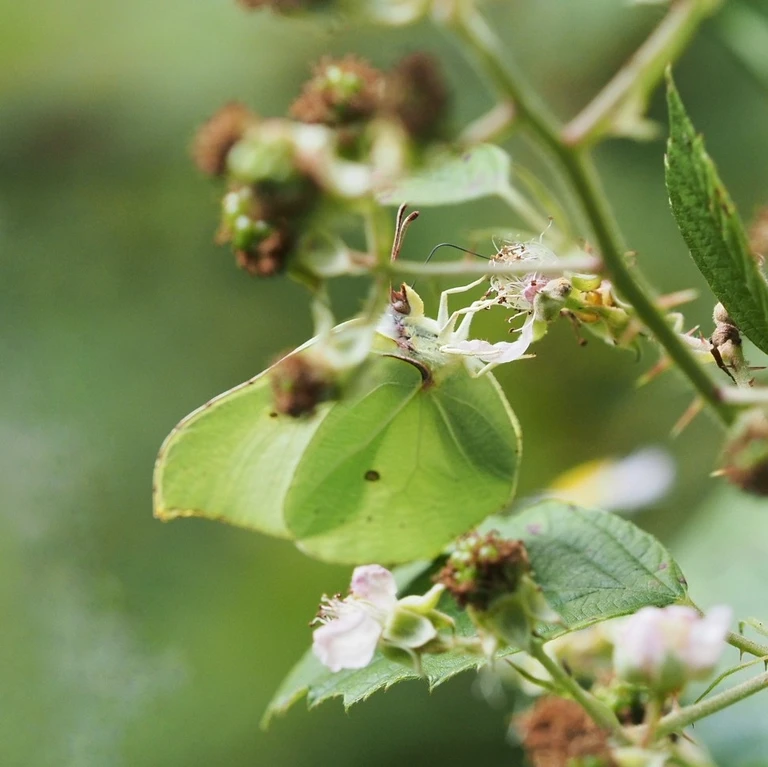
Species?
Gonepteryx rhamni
